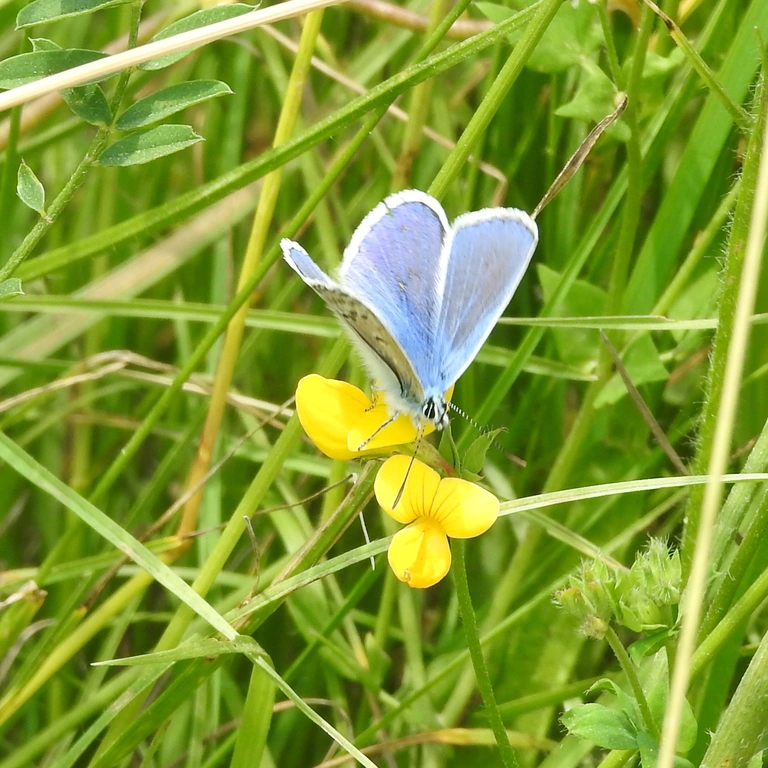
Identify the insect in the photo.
Polyommatus icarus
